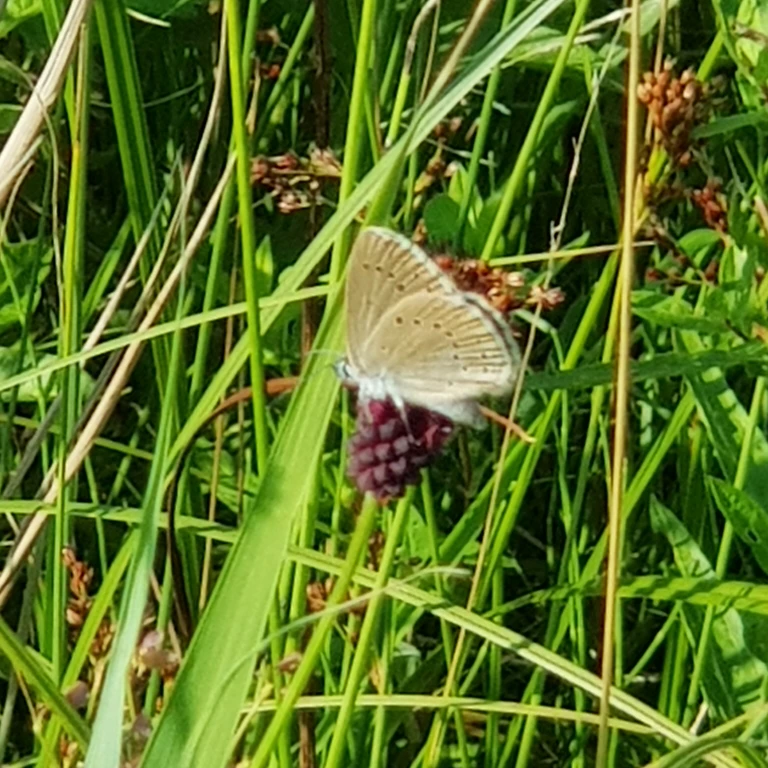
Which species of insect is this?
Phengaris teleius
